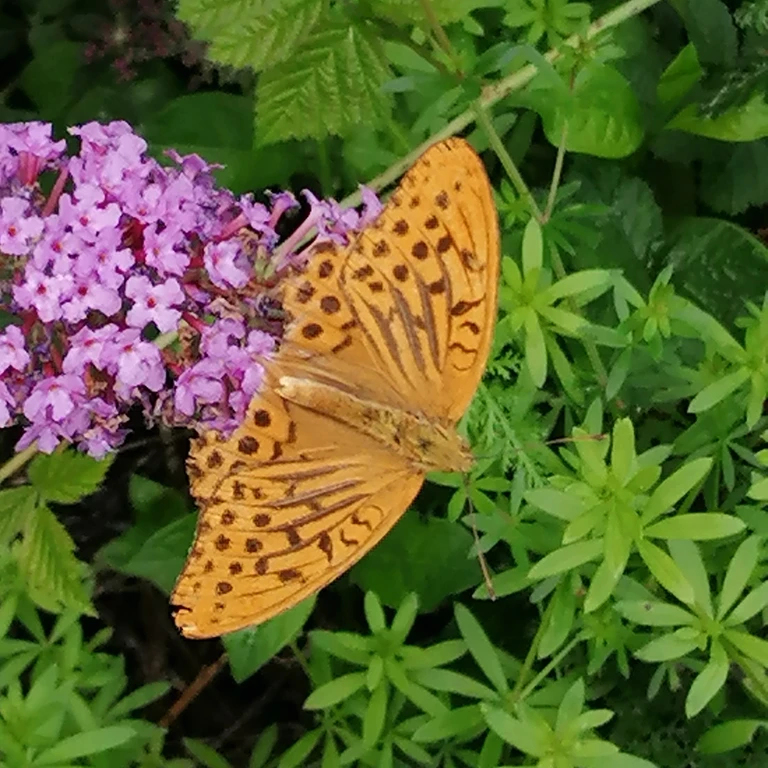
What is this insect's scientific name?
Argynnis paphia
